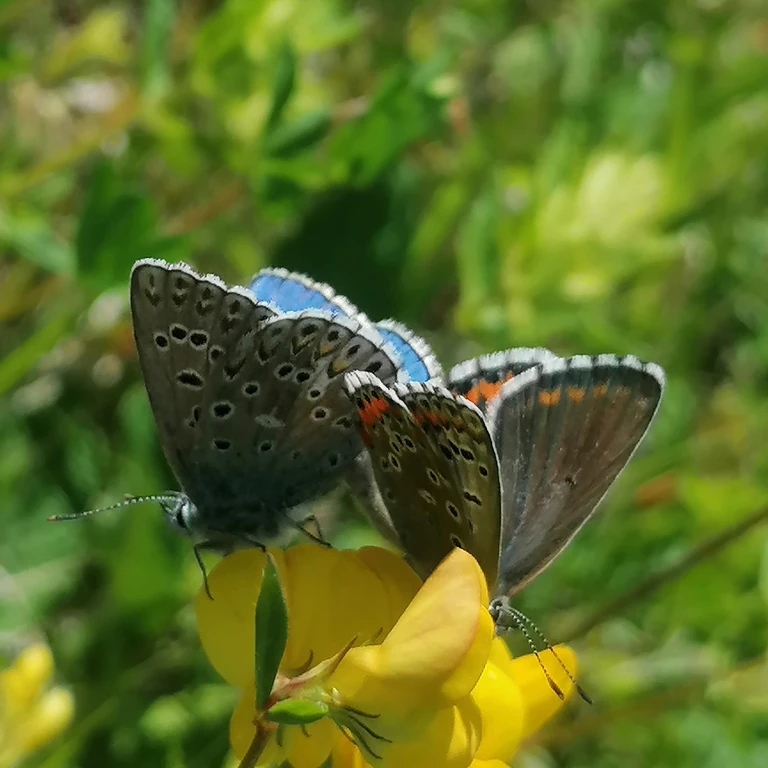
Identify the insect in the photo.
Lysandra bellargus
